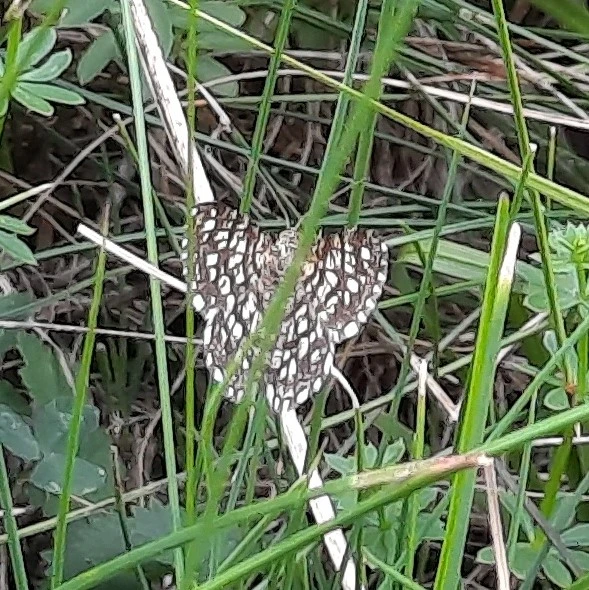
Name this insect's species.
Chiasmia clathrata
